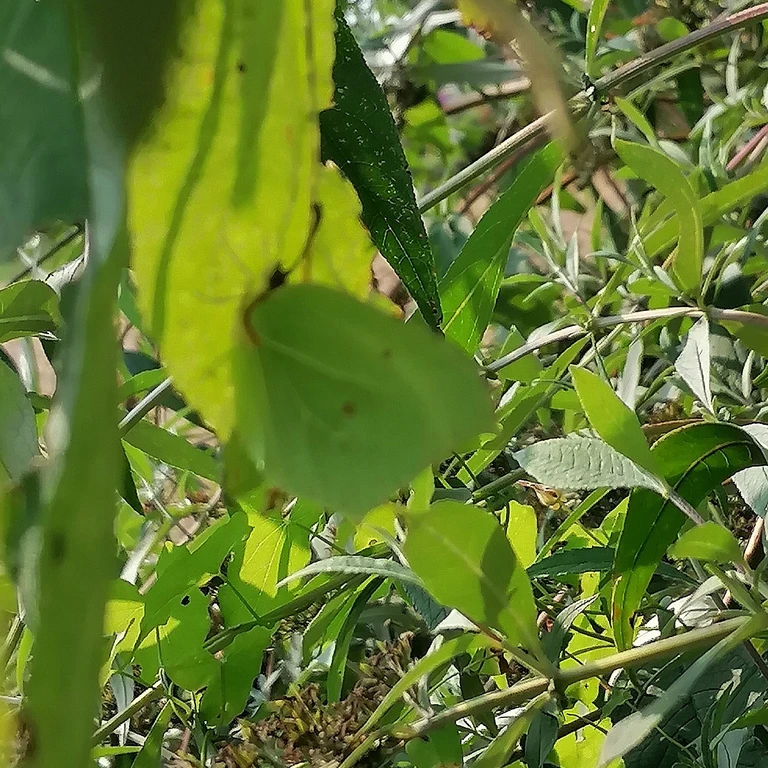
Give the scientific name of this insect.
Gonepteryx rhamni
